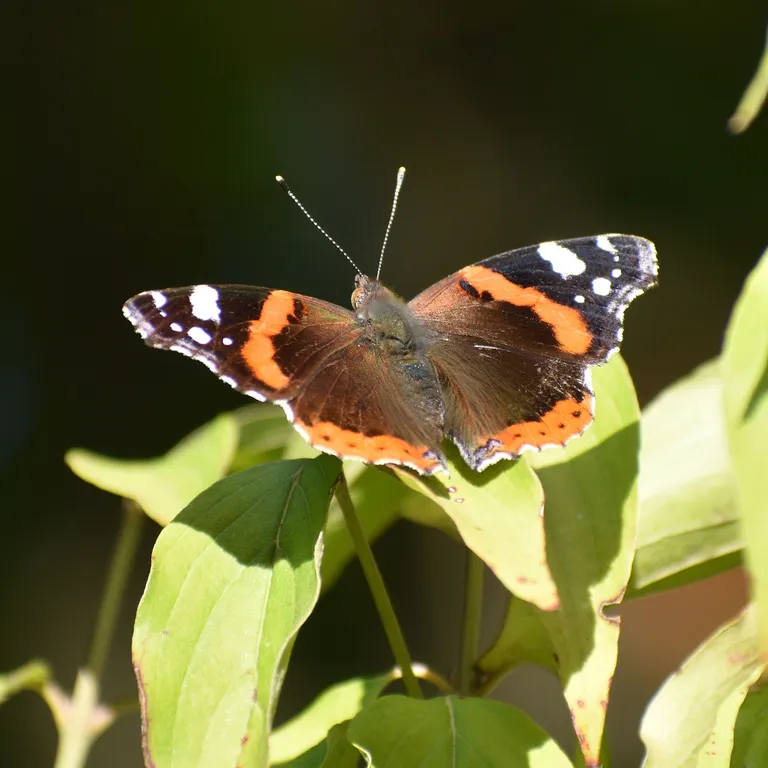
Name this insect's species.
Vanessa atalanta
